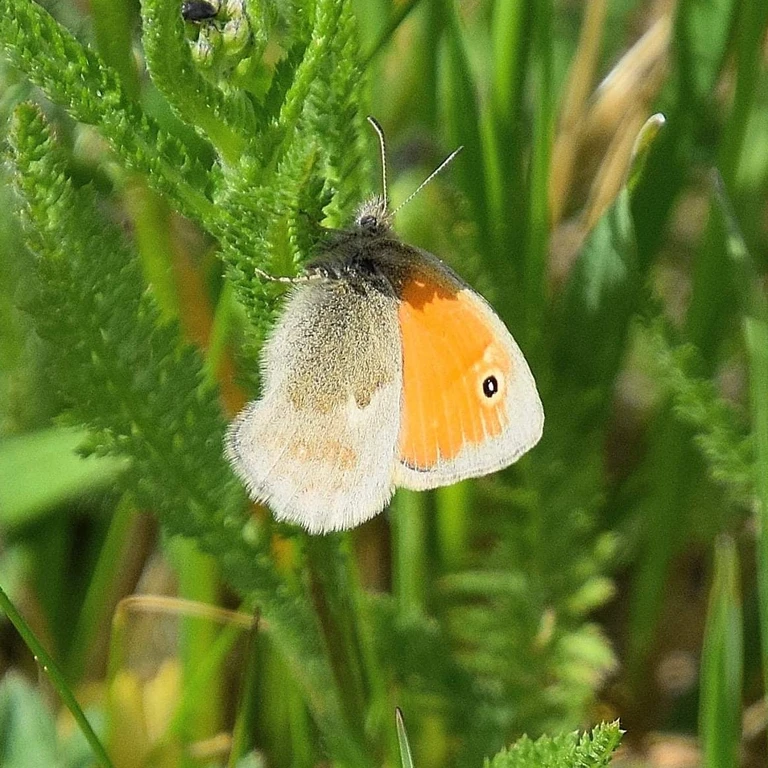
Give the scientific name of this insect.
Coenonympha pamphilus
